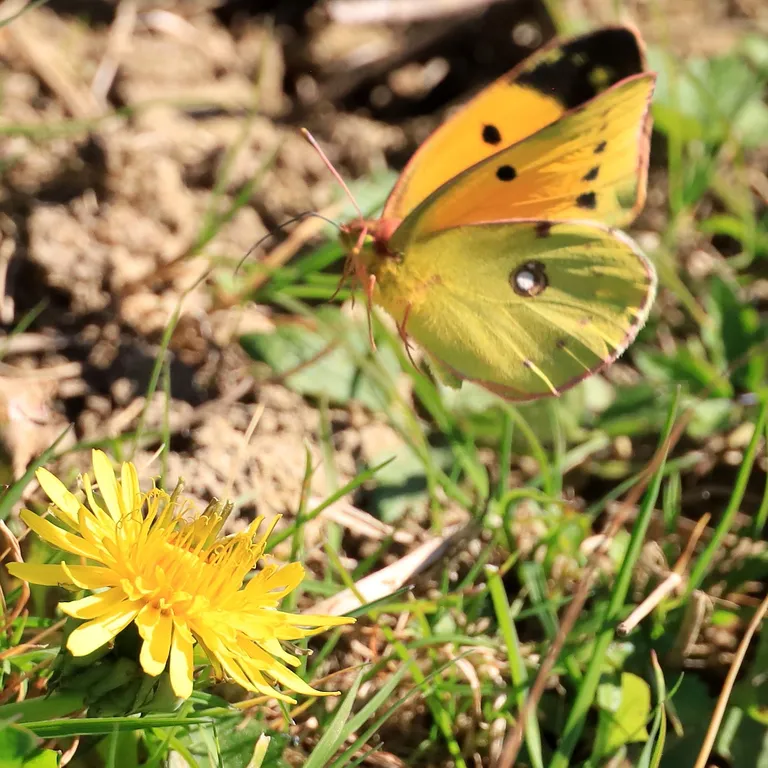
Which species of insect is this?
Colias croceus
